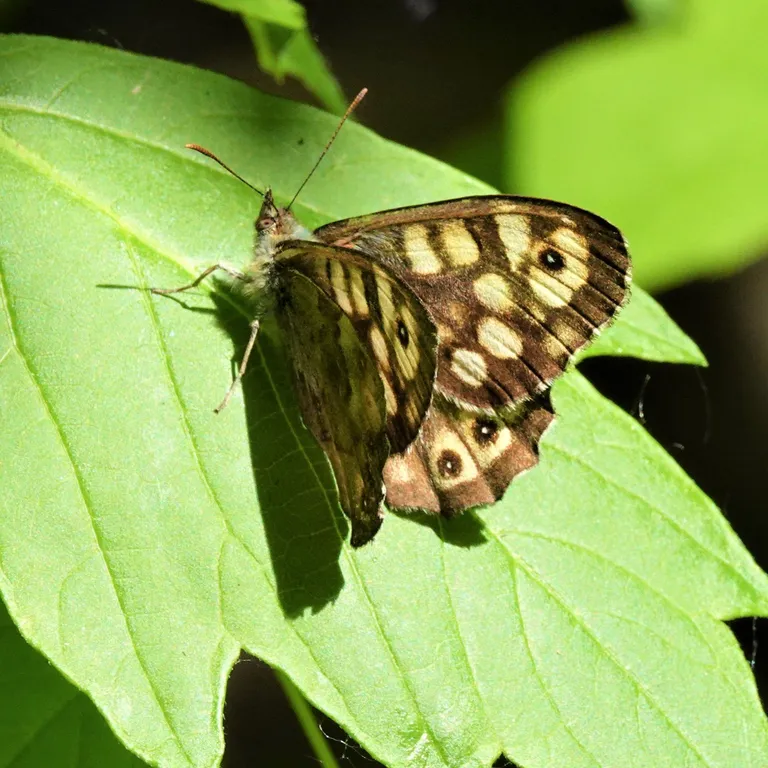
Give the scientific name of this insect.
Pararge aegeria
